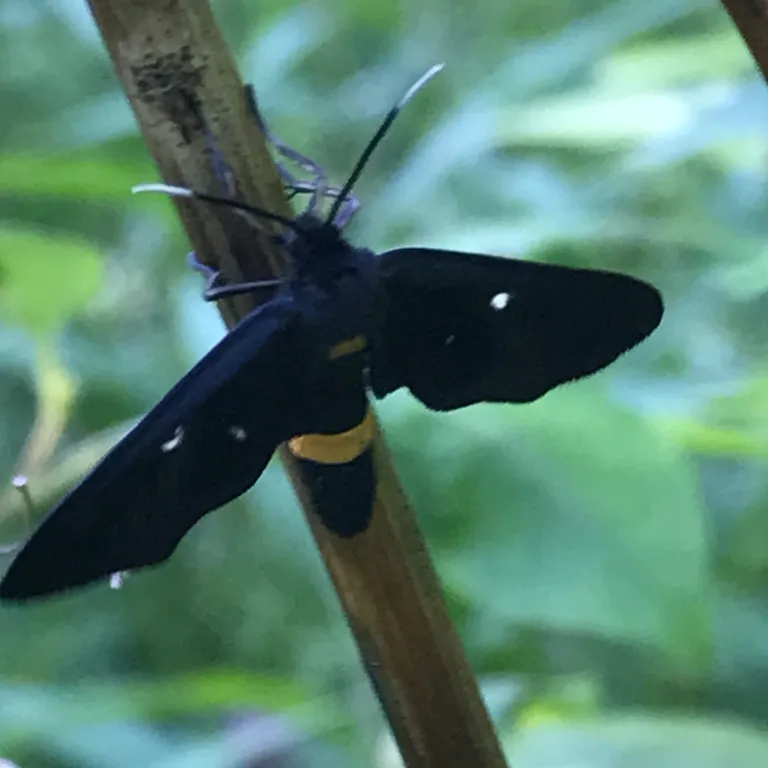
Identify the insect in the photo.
Amata phegea
